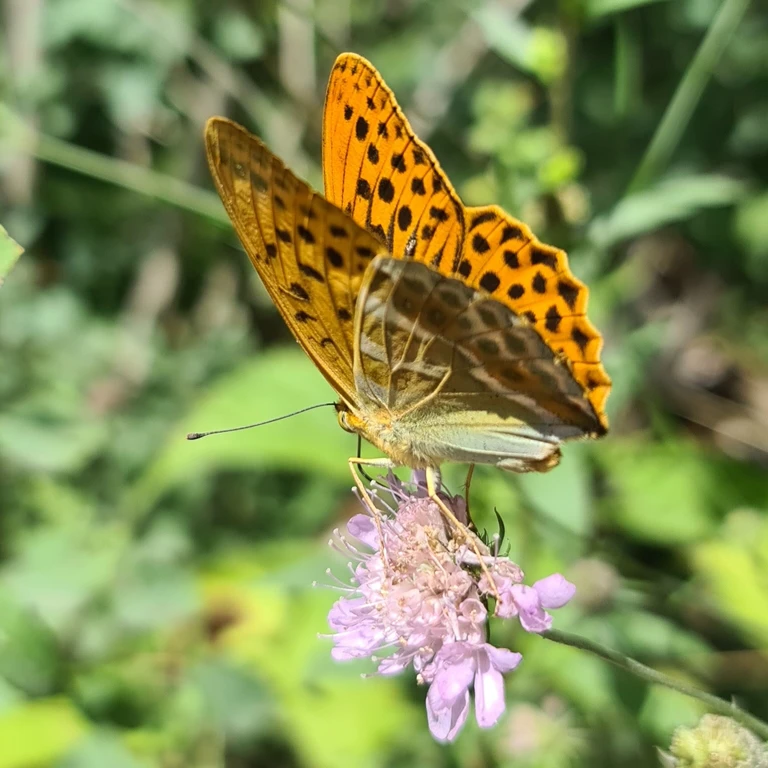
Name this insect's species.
Argynnis paphia
